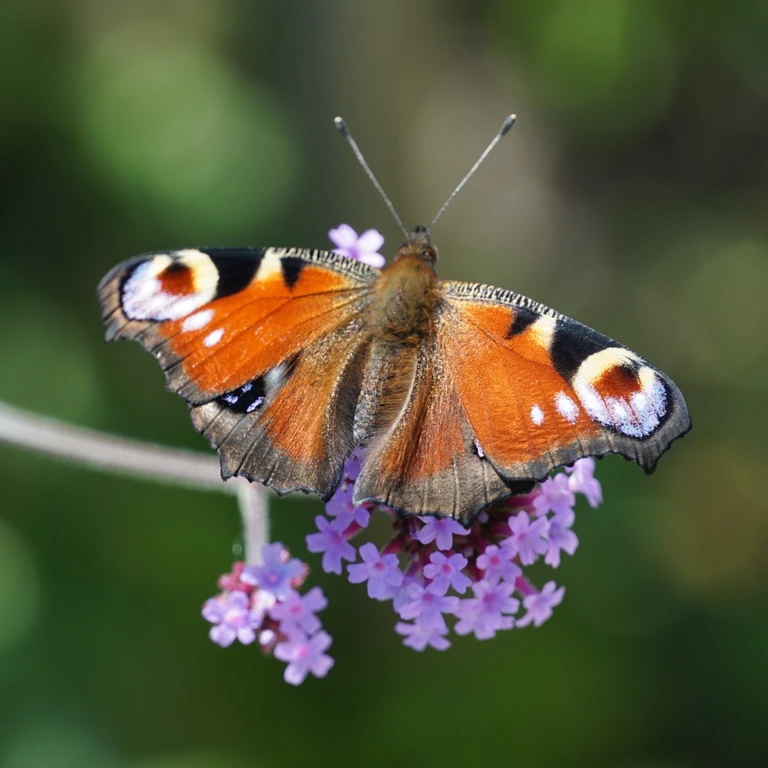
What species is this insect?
Aglais io
